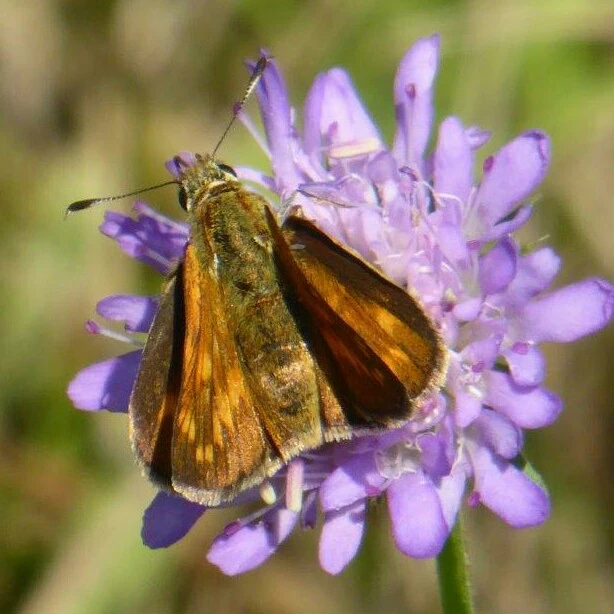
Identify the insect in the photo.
Ochlodes sylvanus (also Ochlodes venata)
